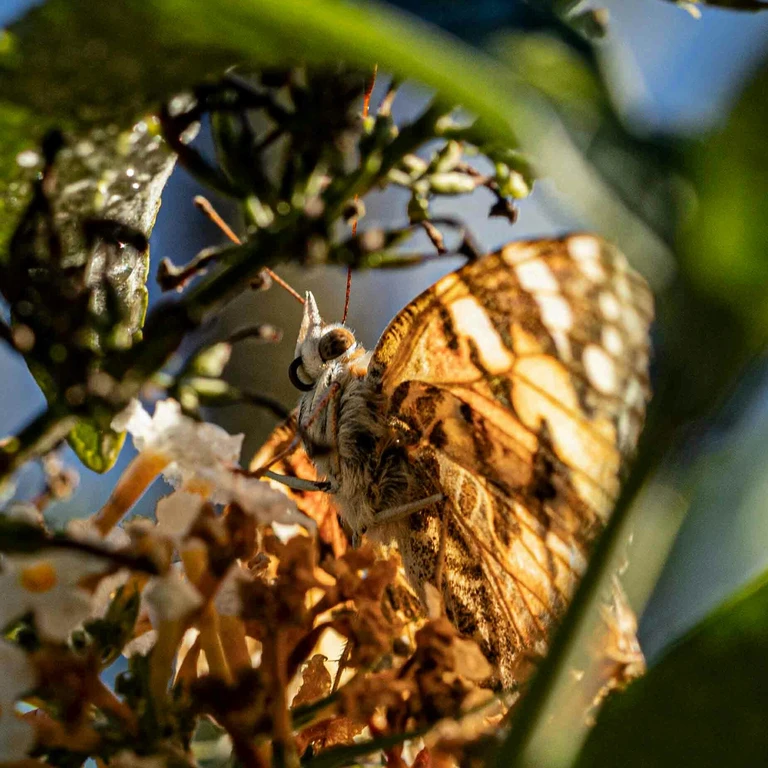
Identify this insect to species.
Vanessa cardui
